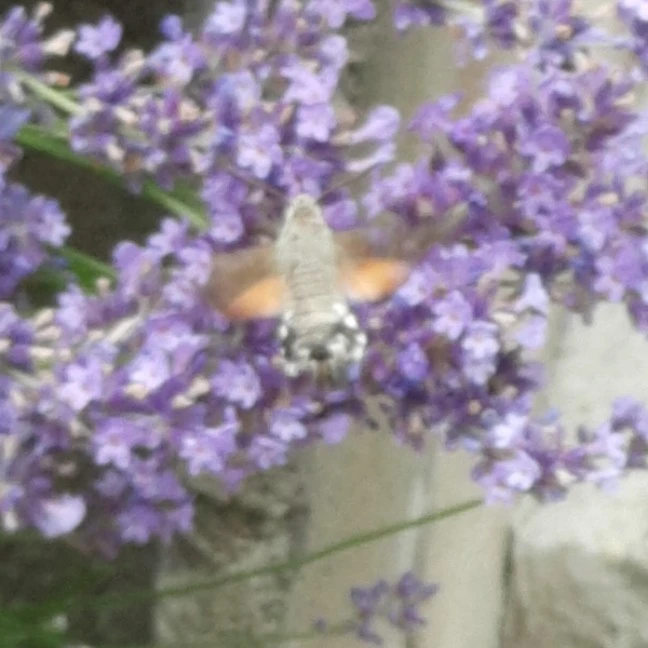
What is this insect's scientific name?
Macroglossum stellatarum
